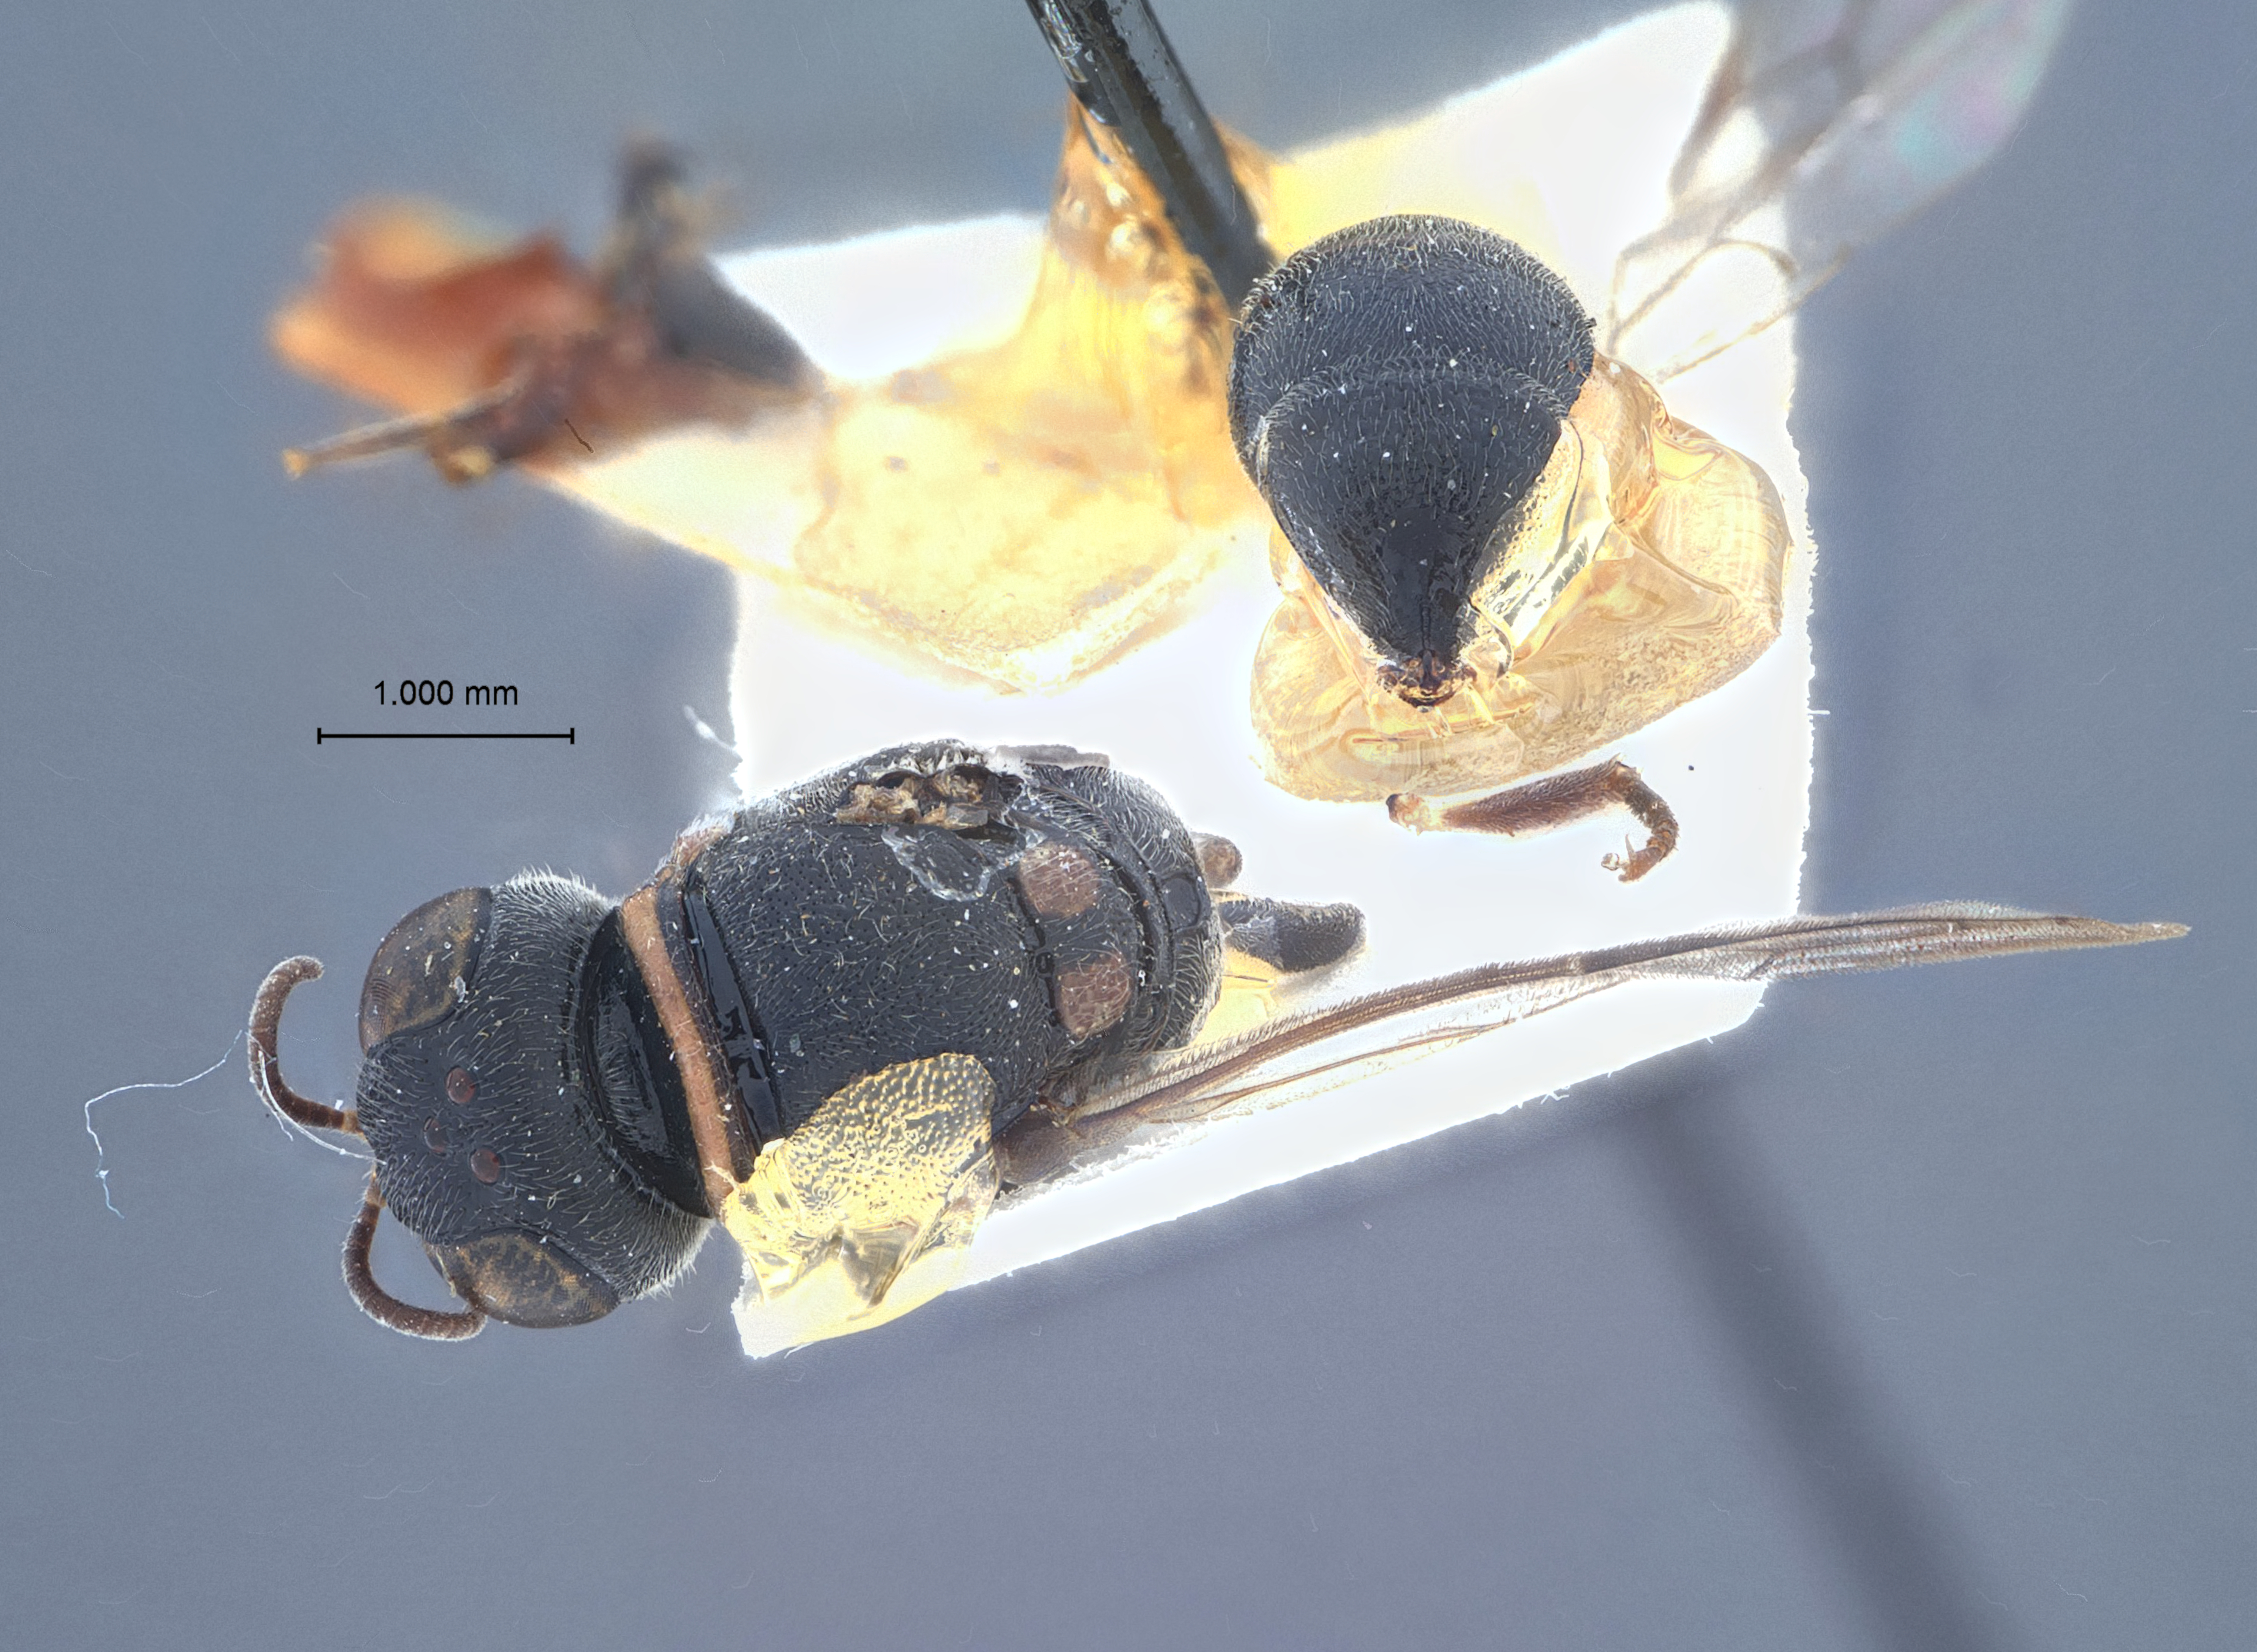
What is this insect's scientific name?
Piyumoides turbator
